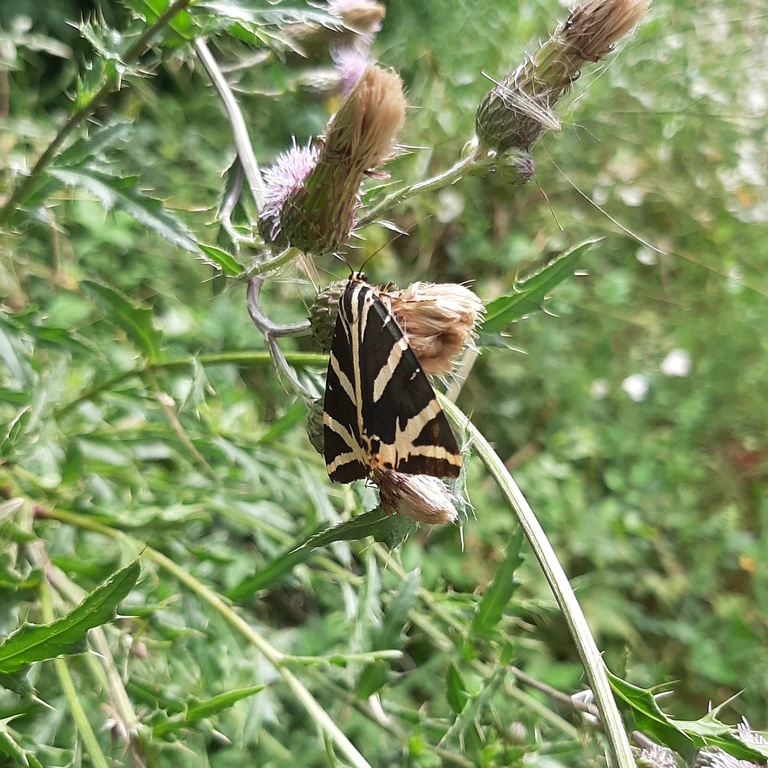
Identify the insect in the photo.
Euplagia quadripunctaria
